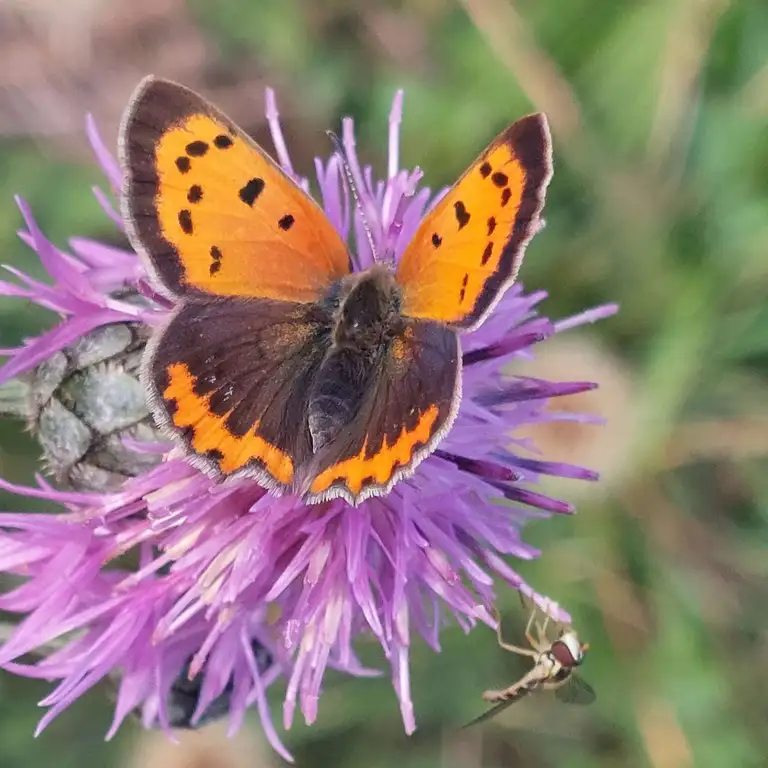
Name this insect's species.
Lycaena phlaeas
